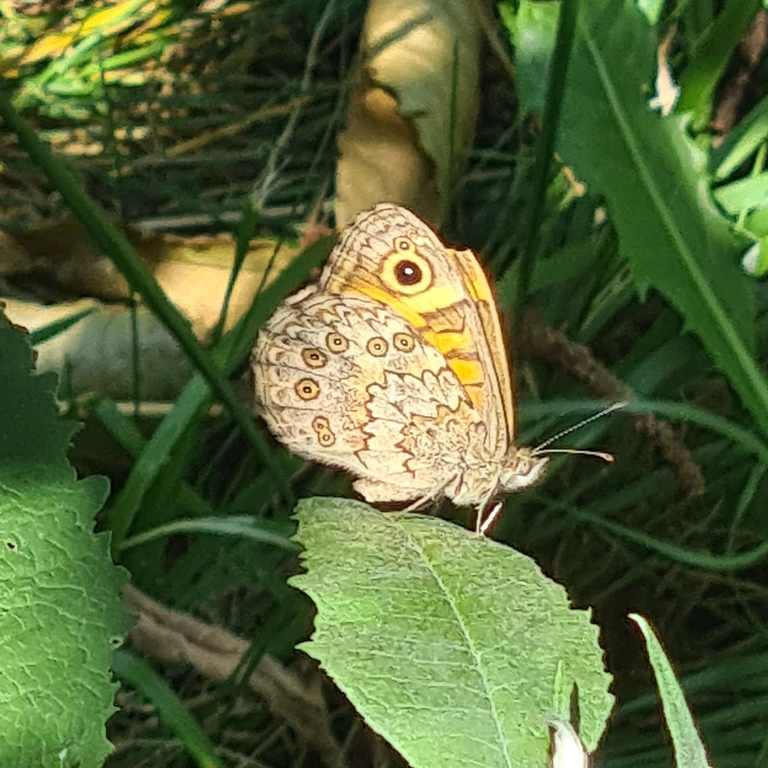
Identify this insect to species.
Lasiommata megera (also Pararge megera)
